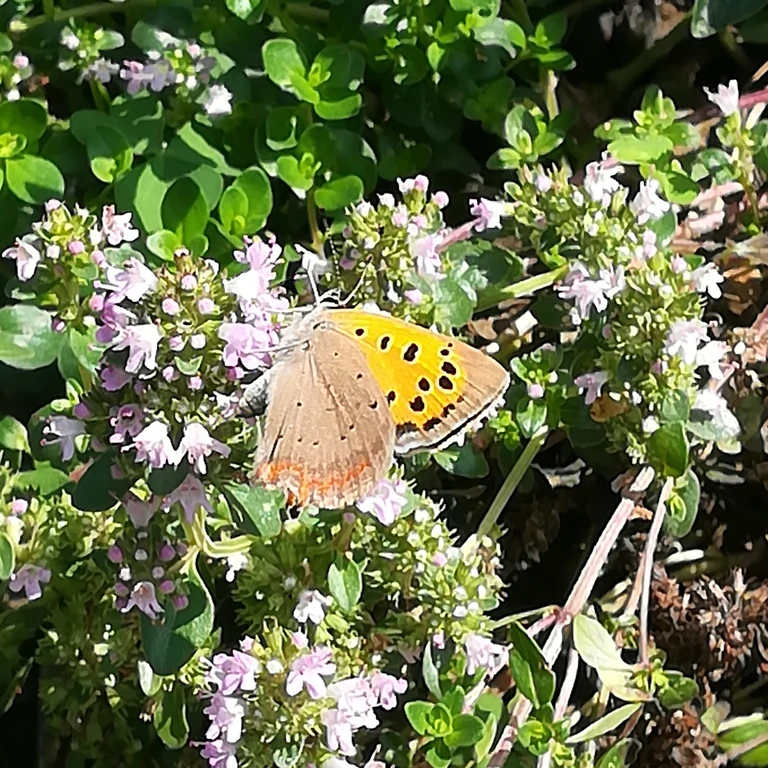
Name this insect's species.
Lycaena phlaeas
